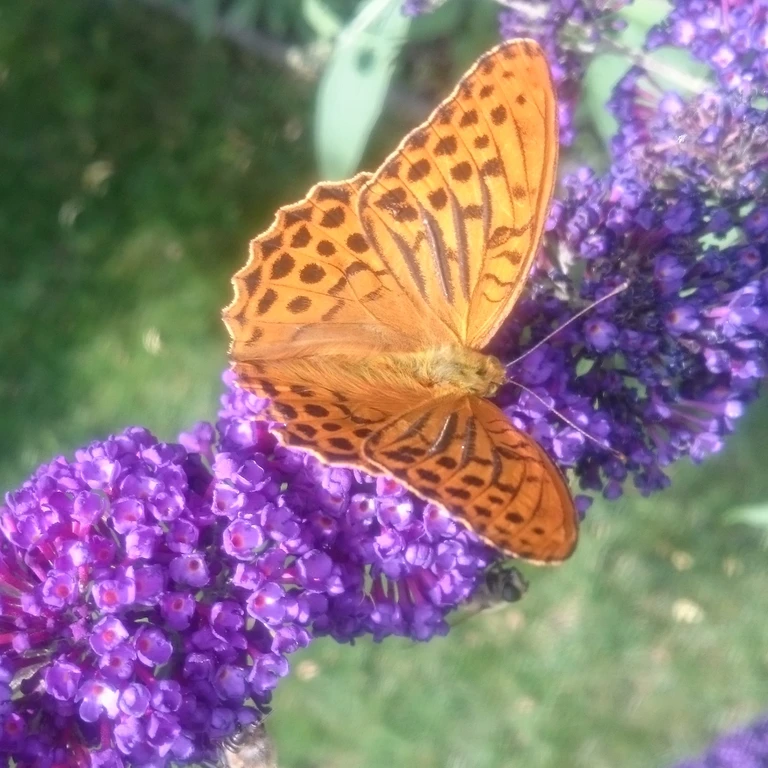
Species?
Argynnis paphia
